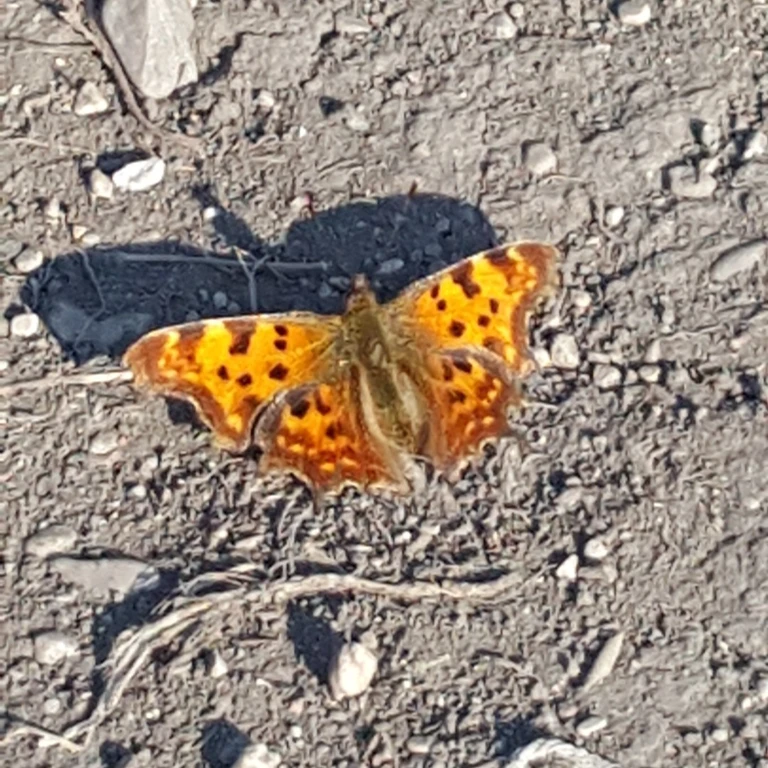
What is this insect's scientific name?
Polygonia c-album
